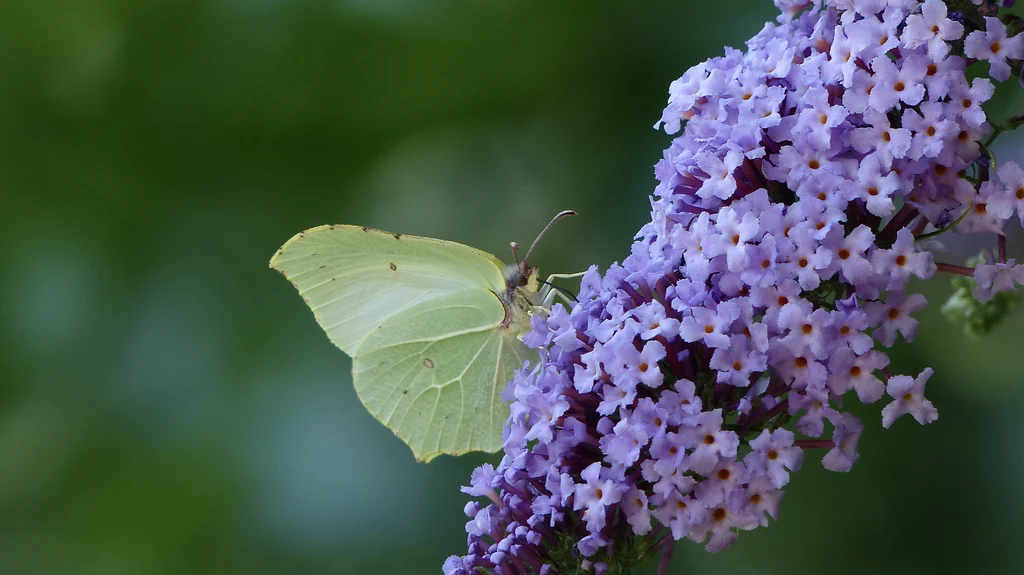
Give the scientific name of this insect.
Gonepteryx rhamni
